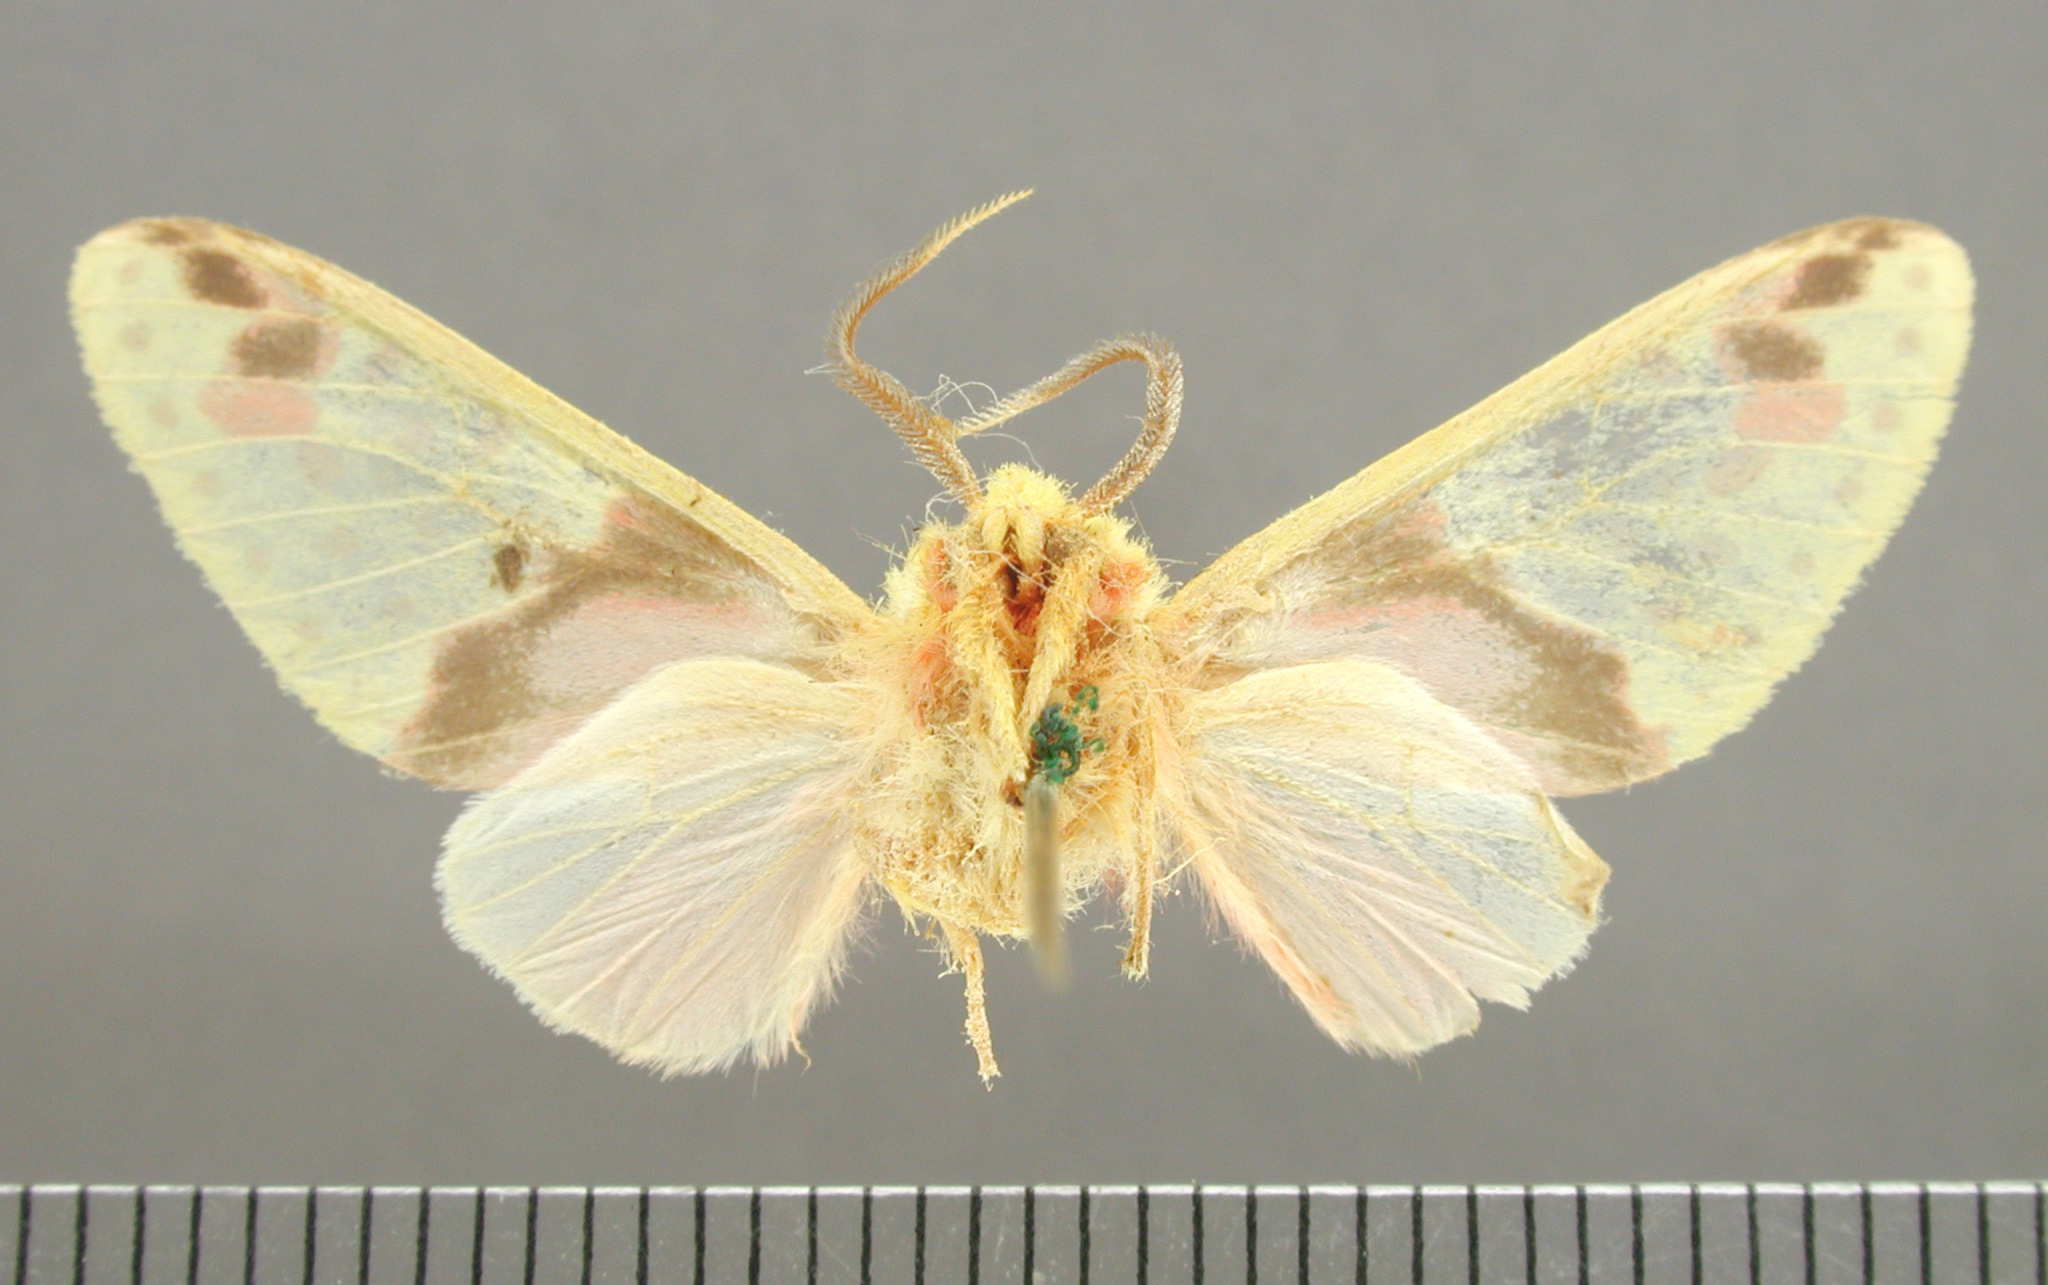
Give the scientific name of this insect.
Amaxia juvenis (also Automolis juvenis)
